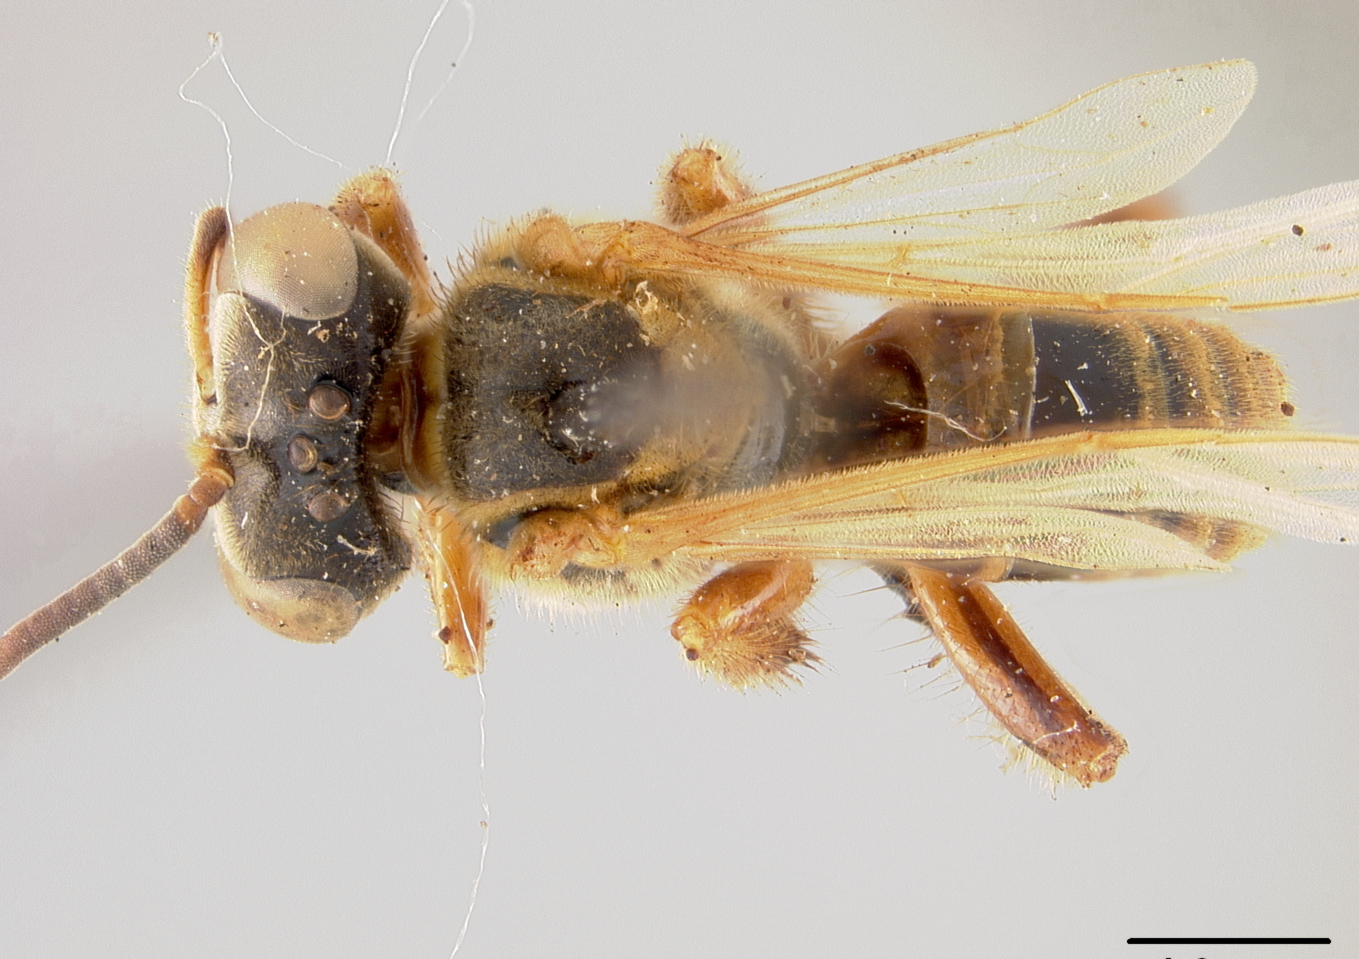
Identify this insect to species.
Trigona dorsalis
